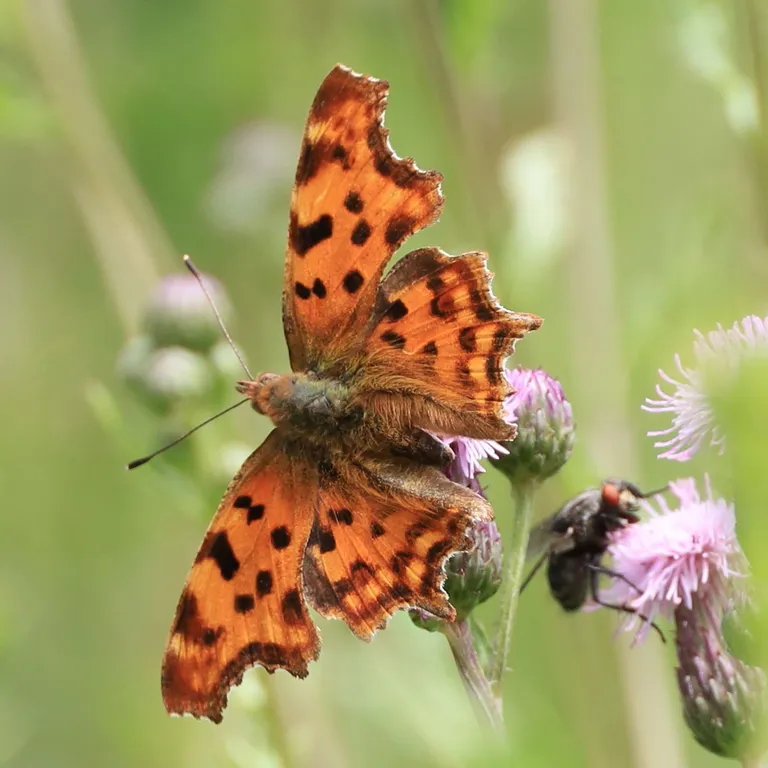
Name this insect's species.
Polygonia c-album
